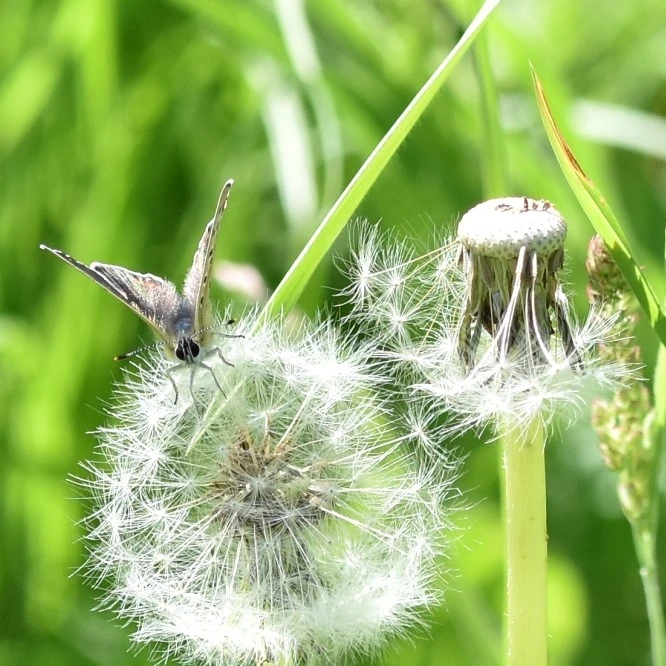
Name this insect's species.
Lycaena tityrus (also Loweia tityrus)
